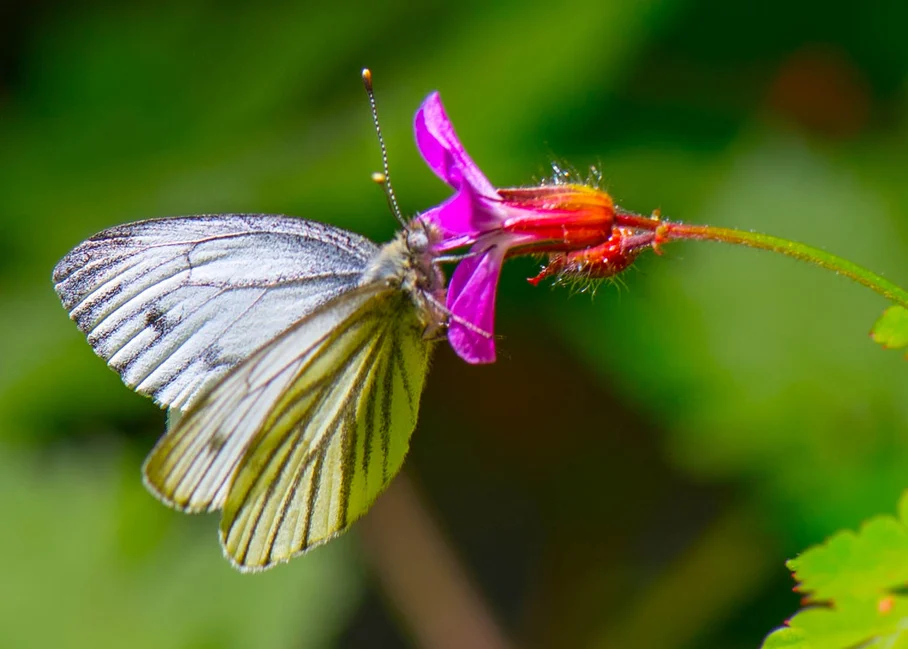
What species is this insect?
Pieris napi
